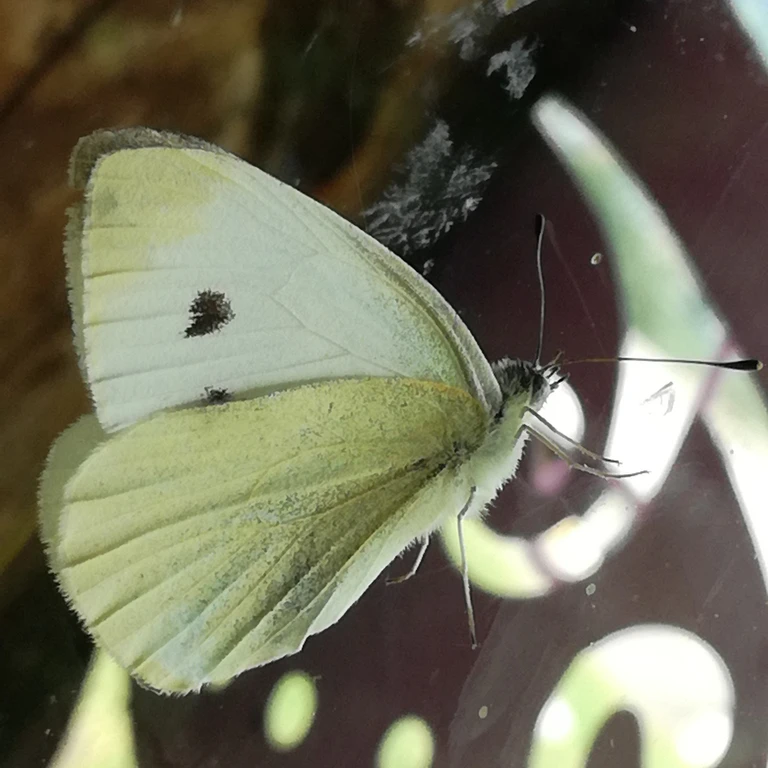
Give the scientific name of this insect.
Pieris rapae
